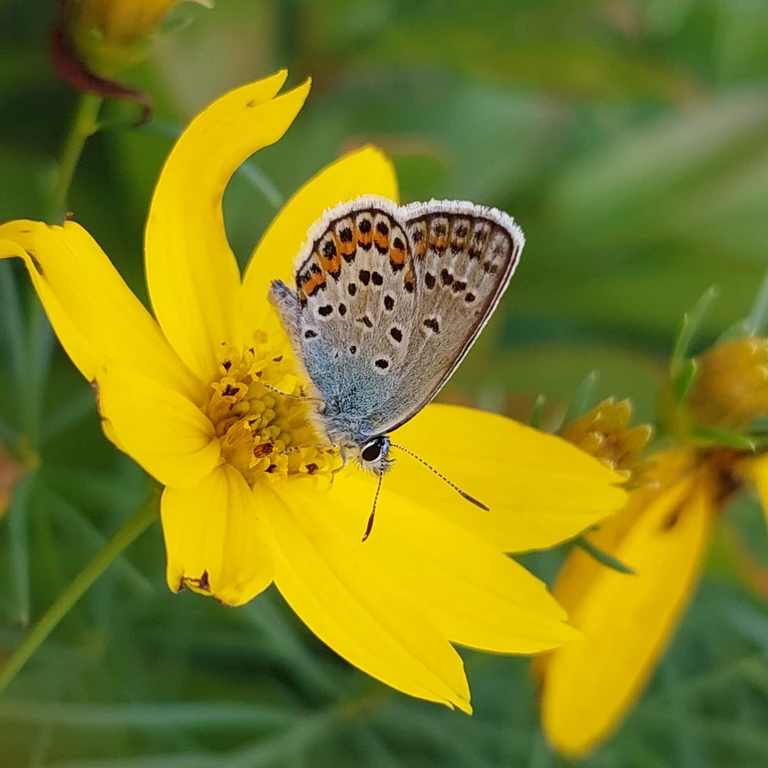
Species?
Plebejus argus
